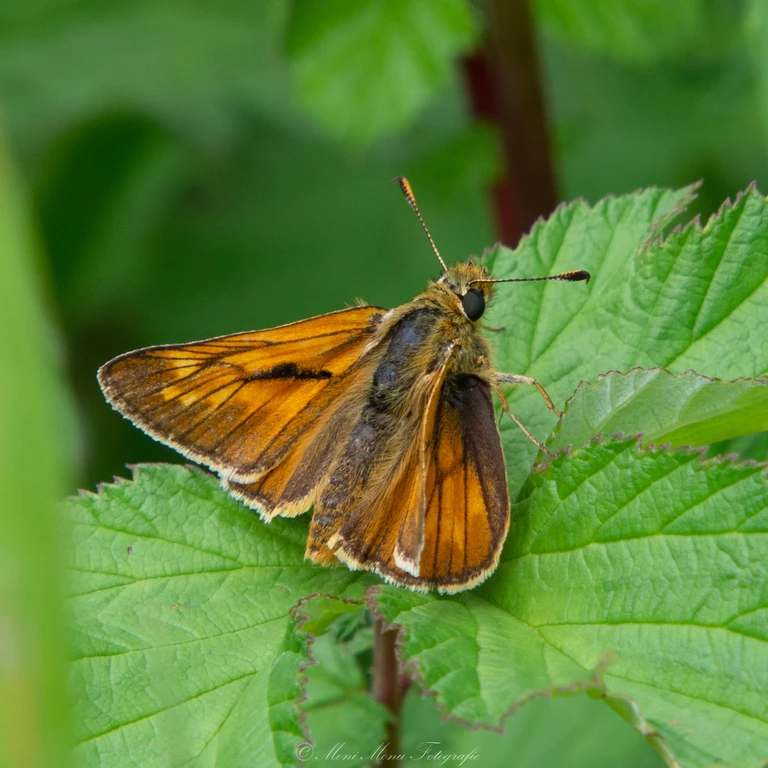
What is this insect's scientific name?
Ochlodes sylvanus (also Ochlodes venata)
